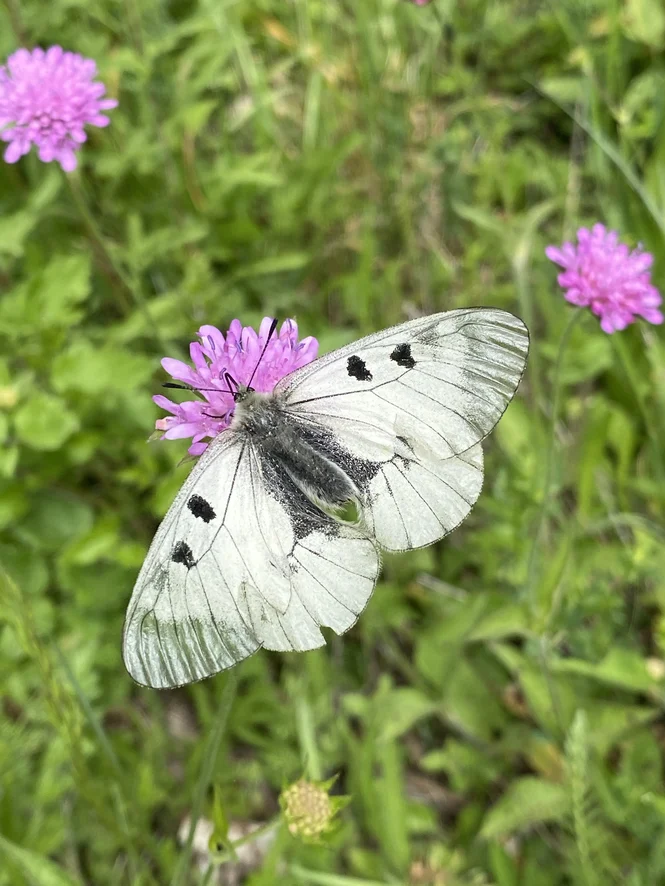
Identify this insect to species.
Parnassius mnemosyne
